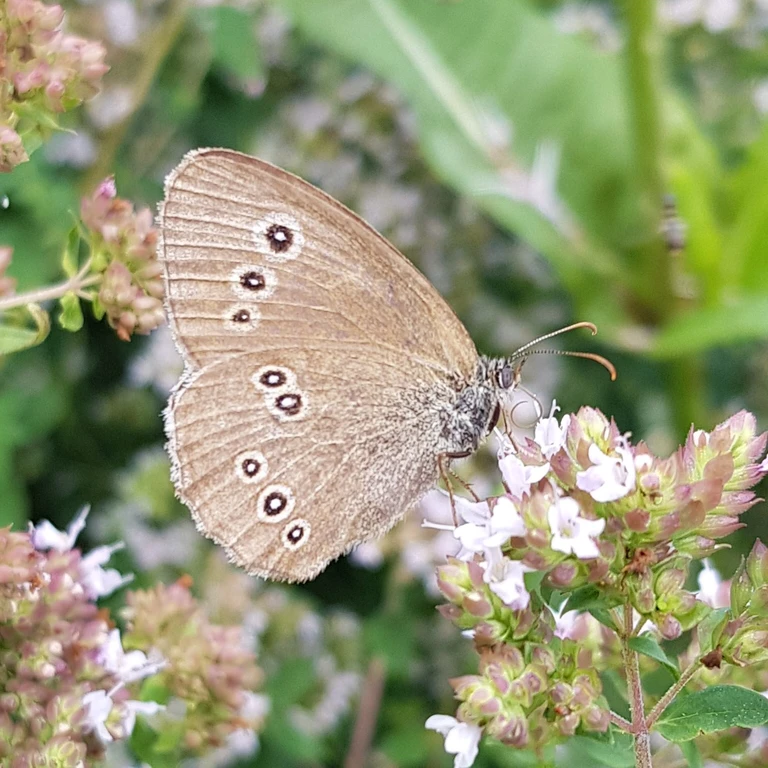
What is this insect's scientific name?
Aphantopus hyperantus
